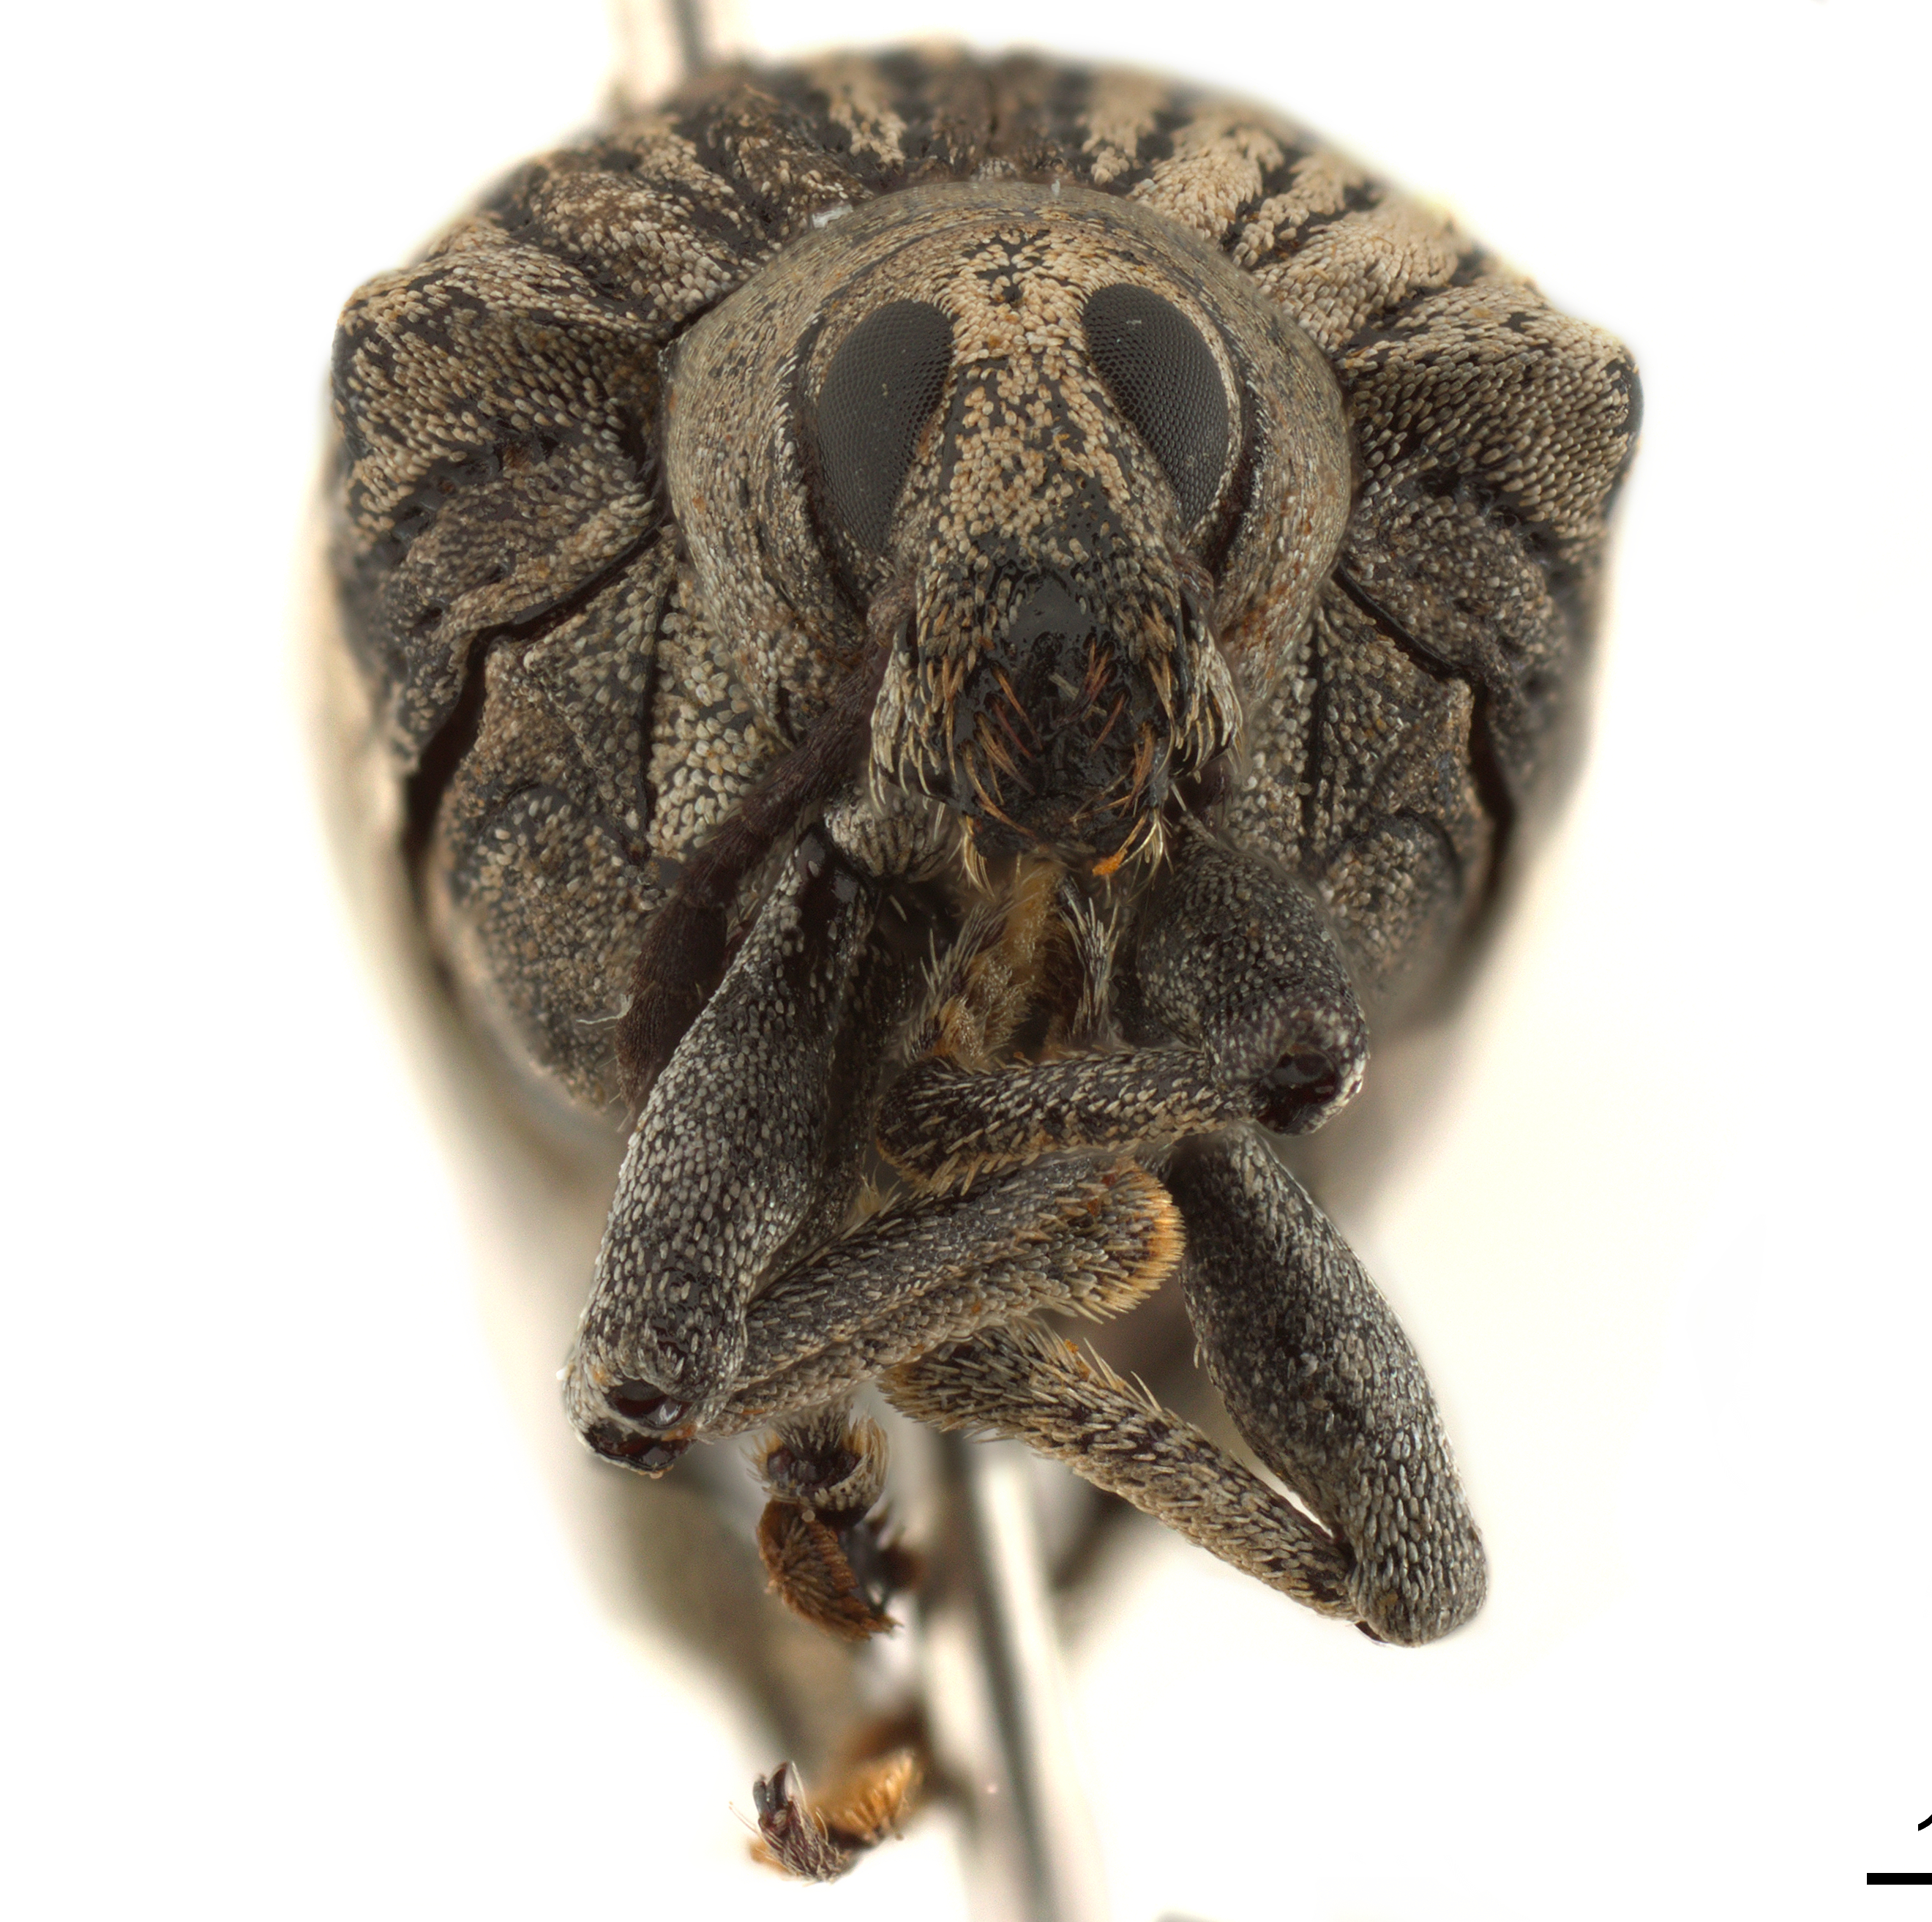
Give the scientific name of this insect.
Cydianerus argenteus
